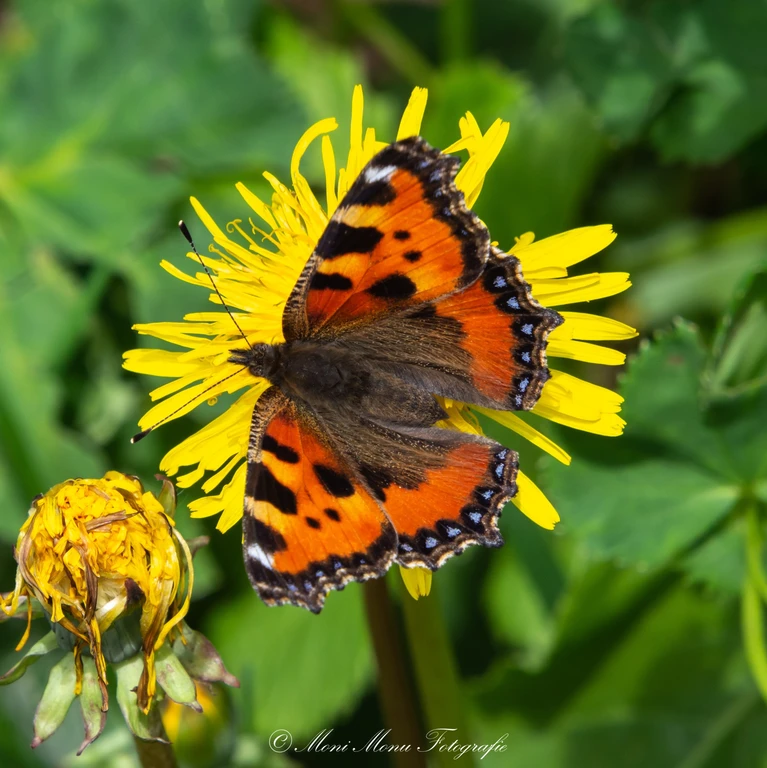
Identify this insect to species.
Aglais urticae
